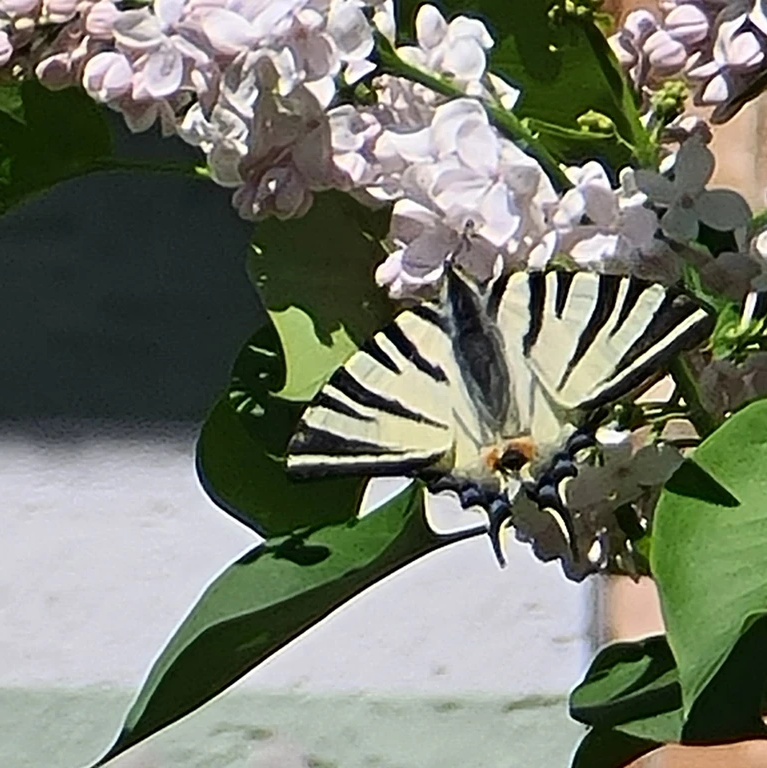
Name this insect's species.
Iphiclides podalirius
